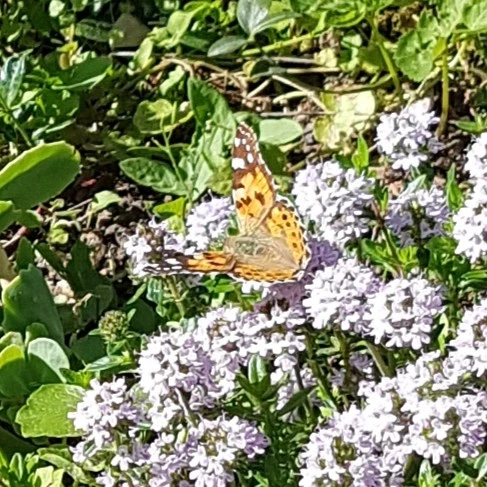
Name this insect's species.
Vanessa cardui
